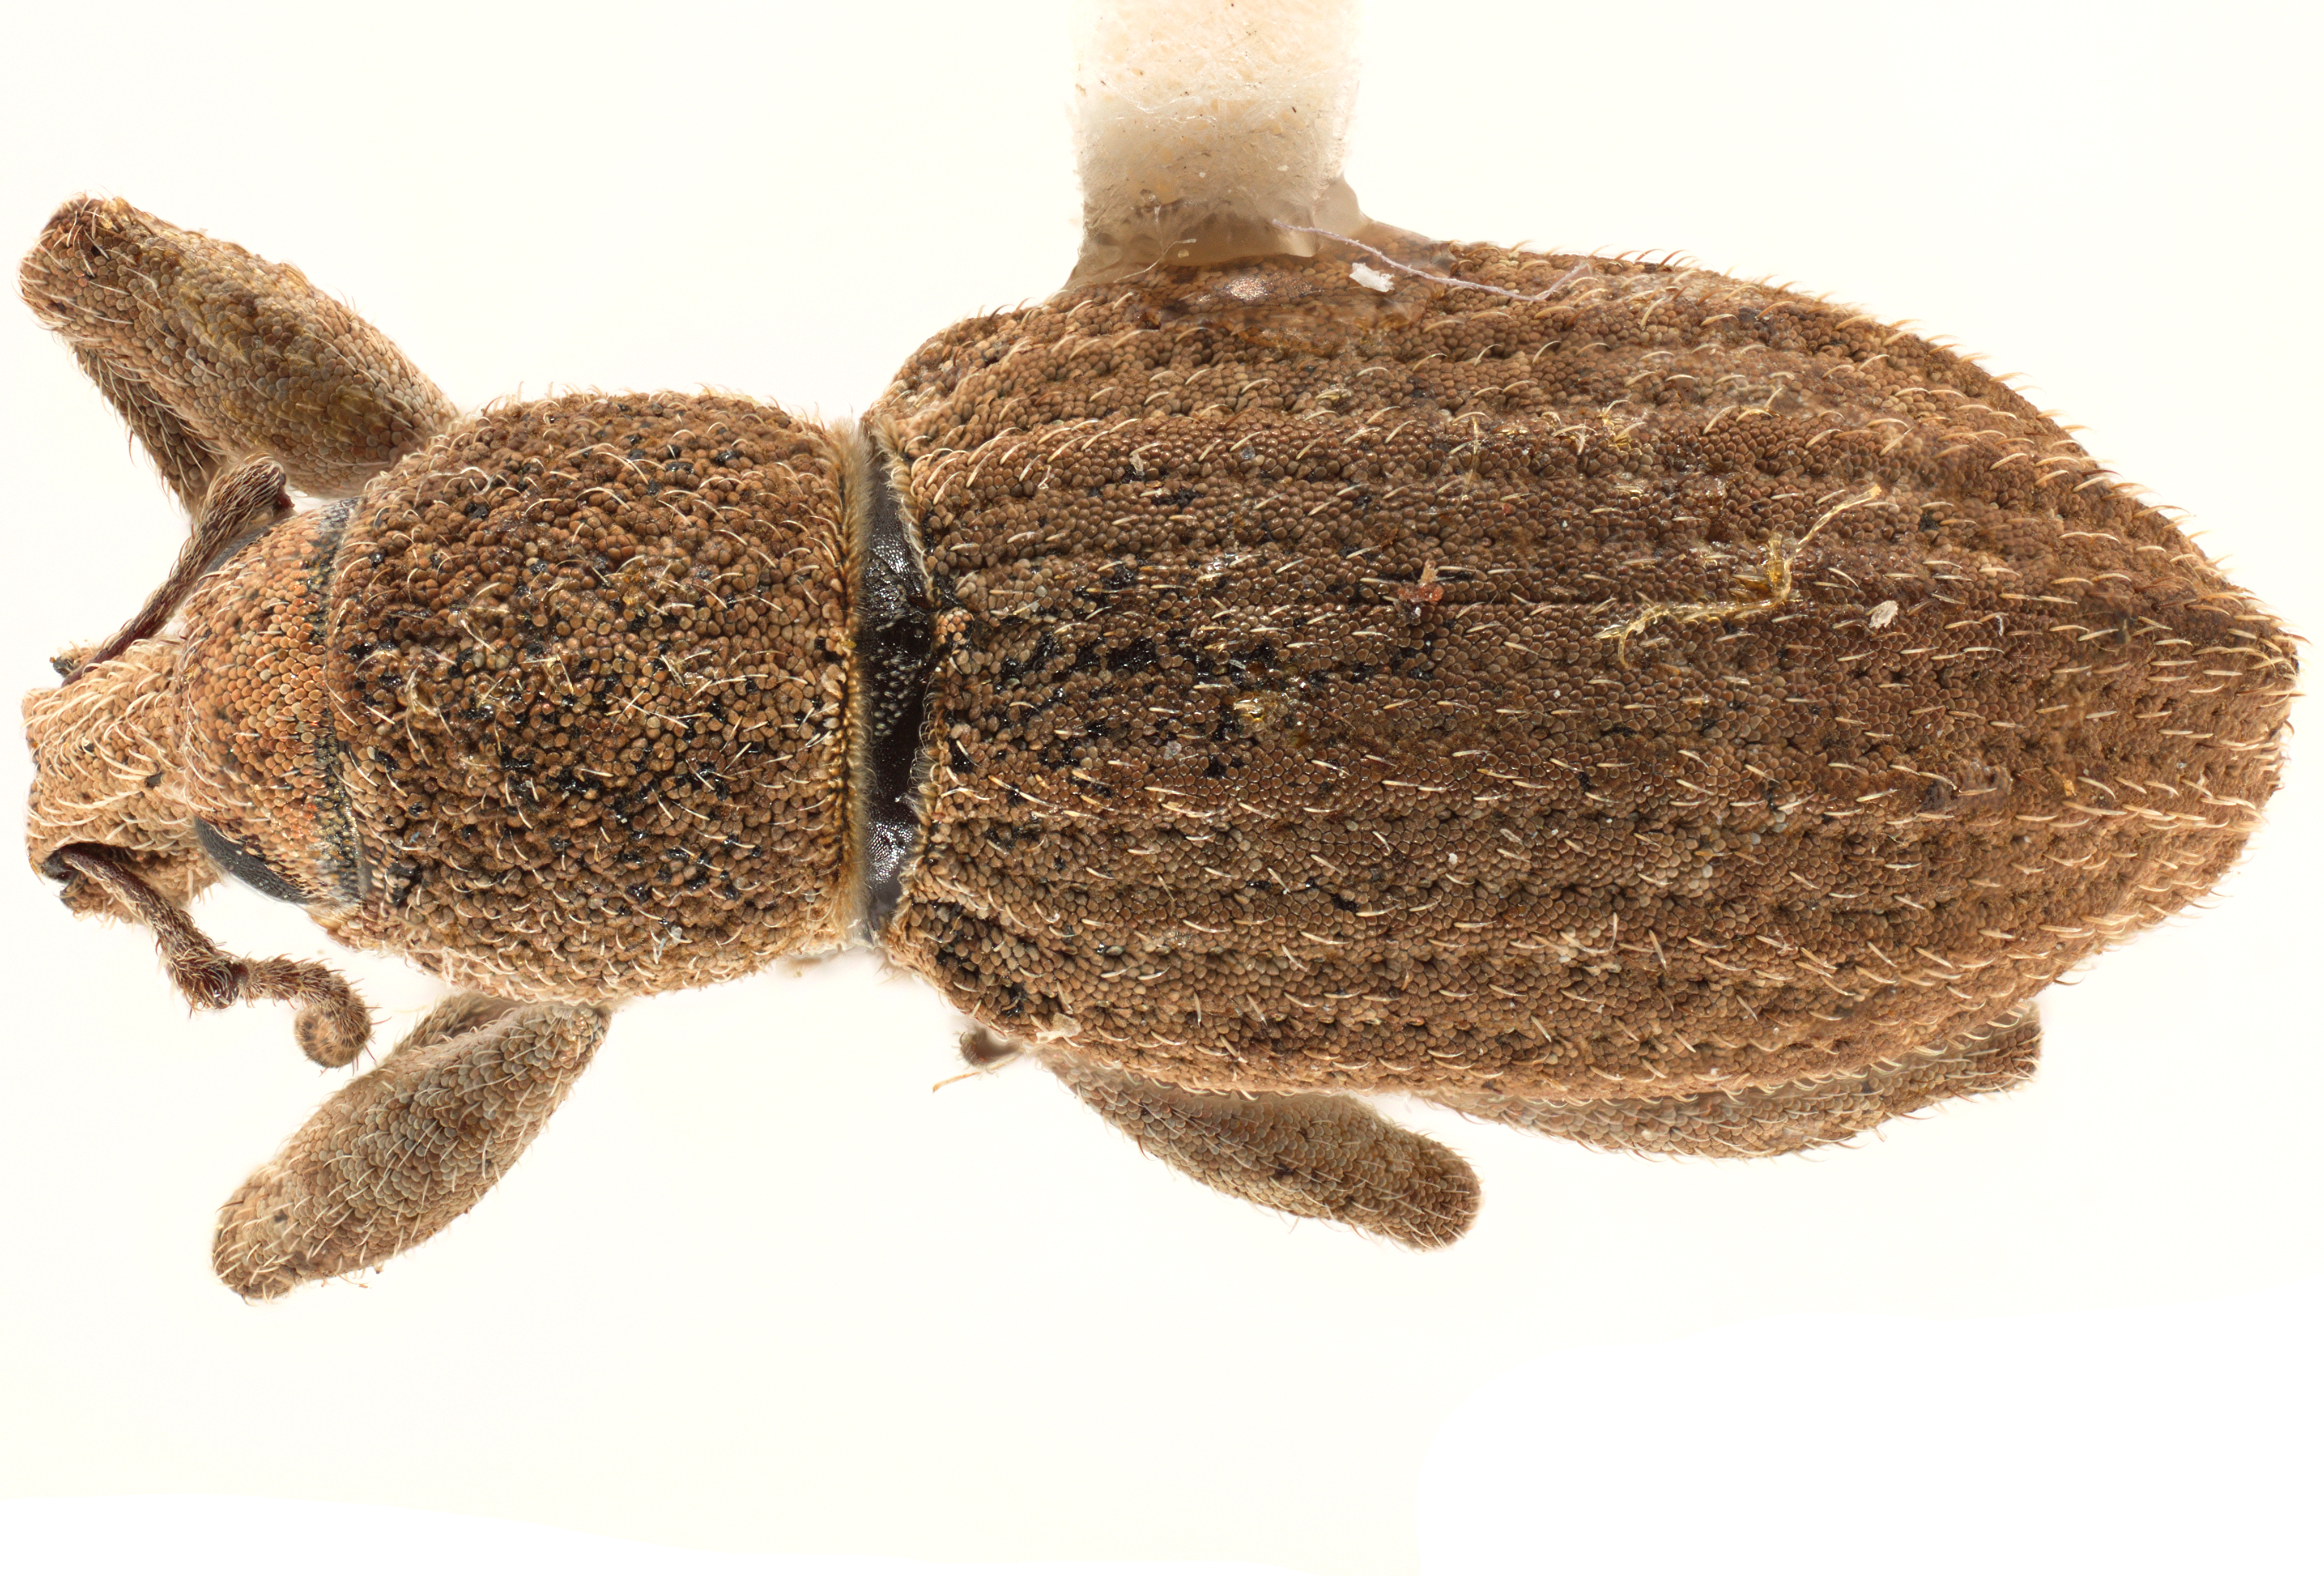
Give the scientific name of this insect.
Adaleres ovipennis
